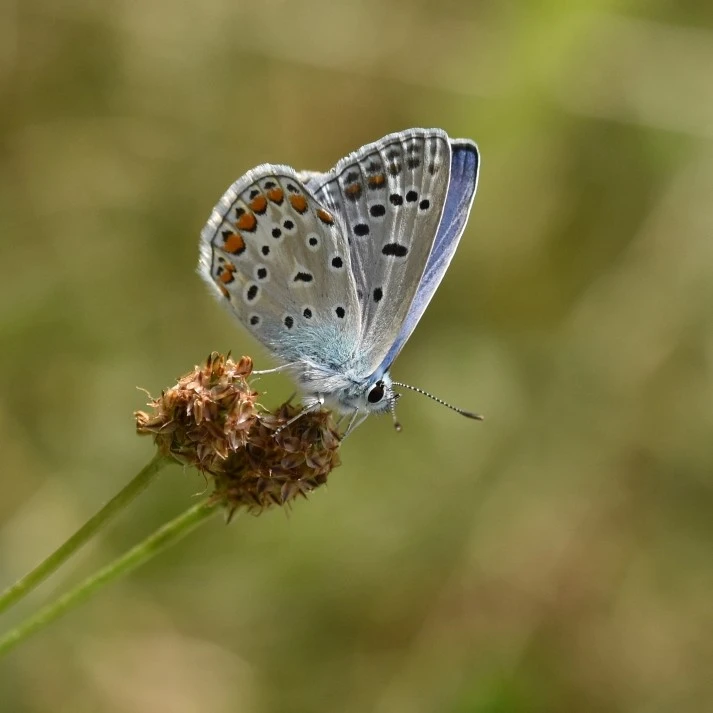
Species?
Polyommatus icarus
